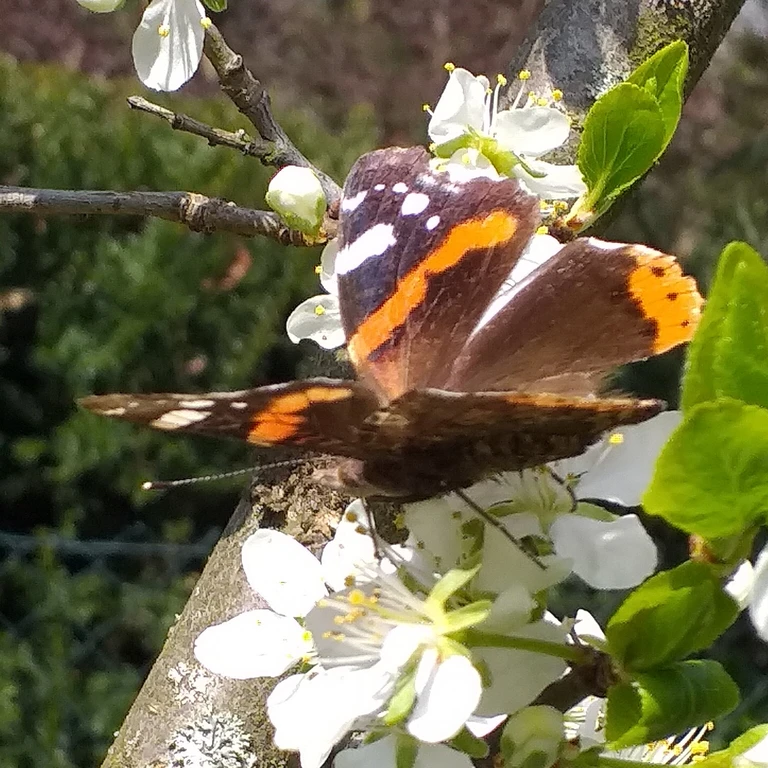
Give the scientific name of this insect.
Vanessa atalanta
